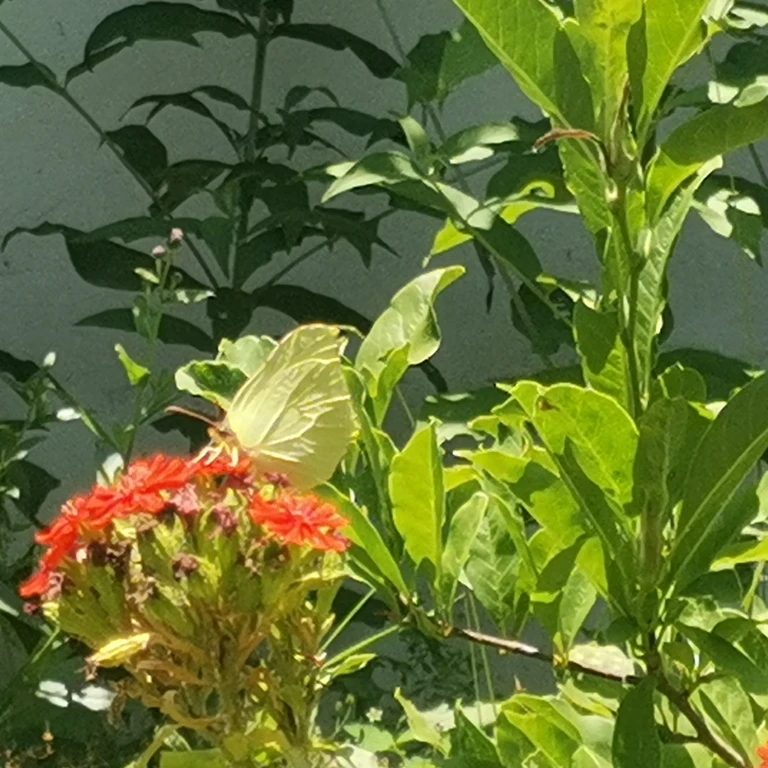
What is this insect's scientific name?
Gonepteryx rhamni
